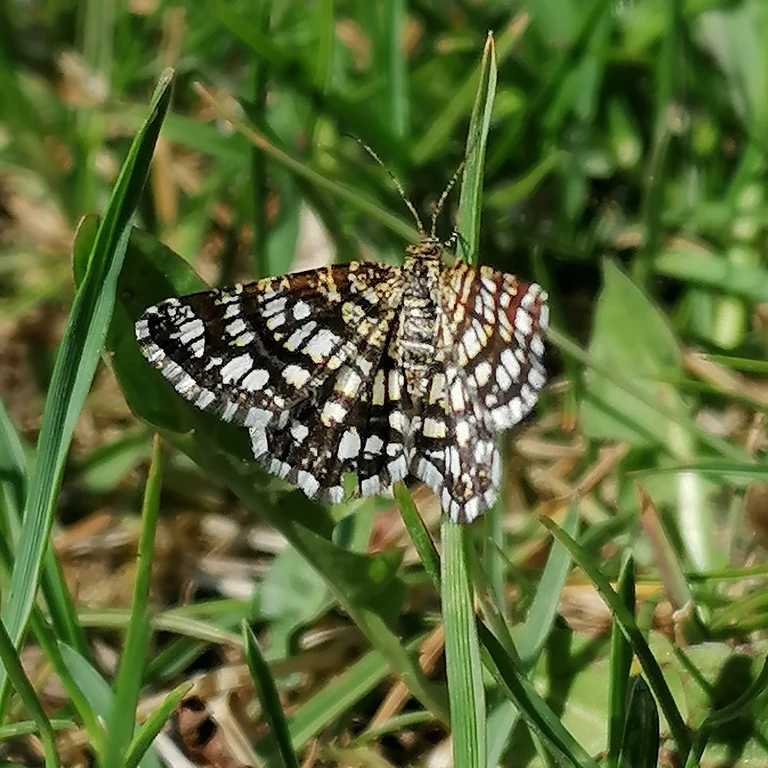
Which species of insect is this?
Chiasmia clathrata
